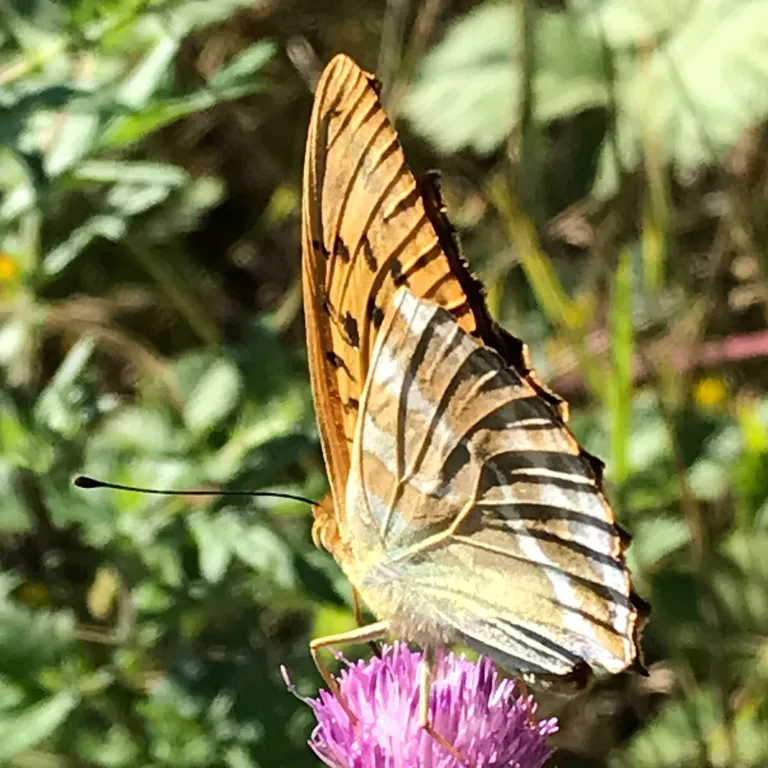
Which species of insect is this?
Argynnis paphia
